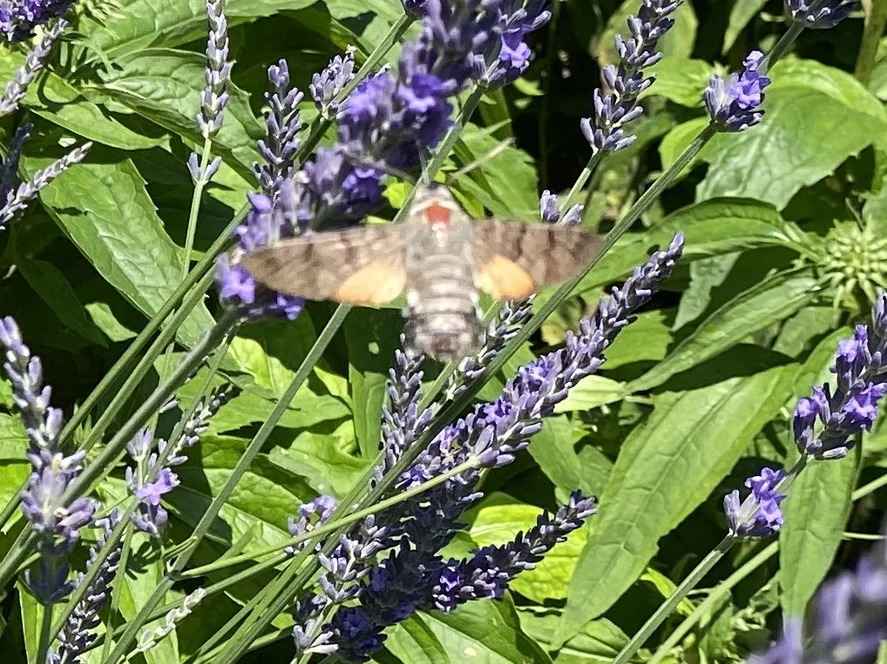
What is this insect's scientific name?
Macroglossum stellatarum
